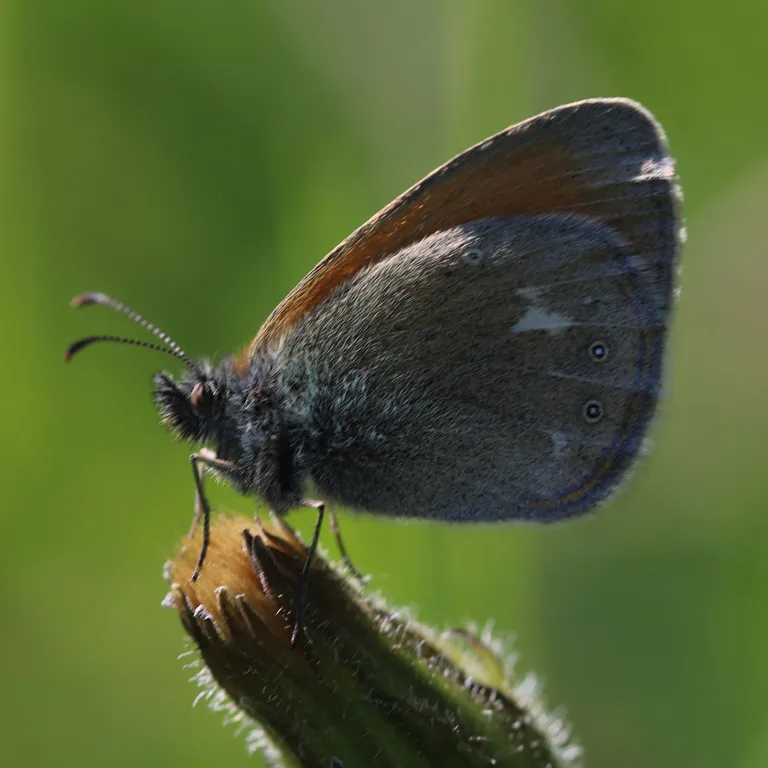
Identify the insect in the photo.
Coenonympha glycerion (also Coenonympha iphis)
